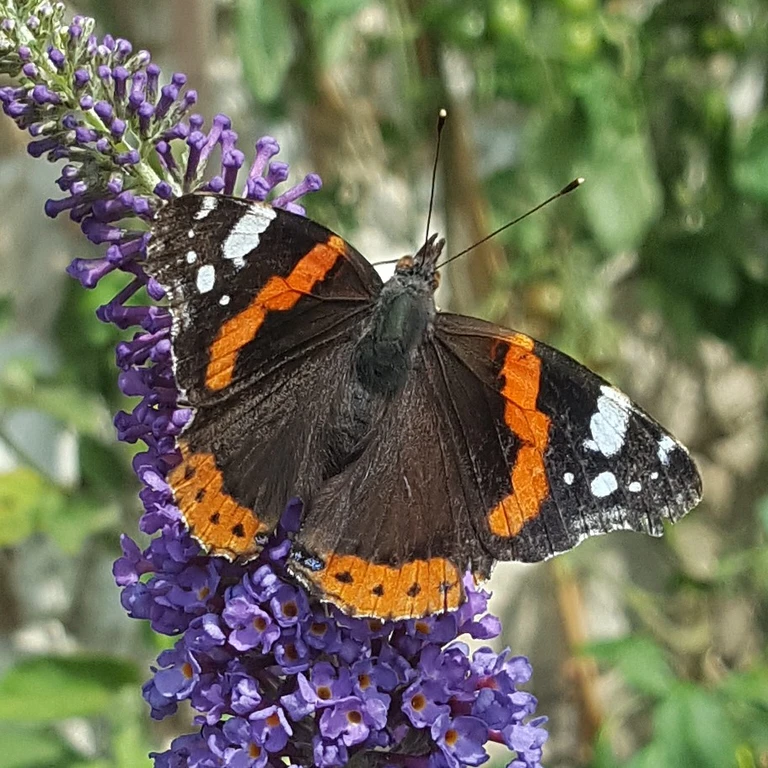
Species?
Vanessa atalanta
